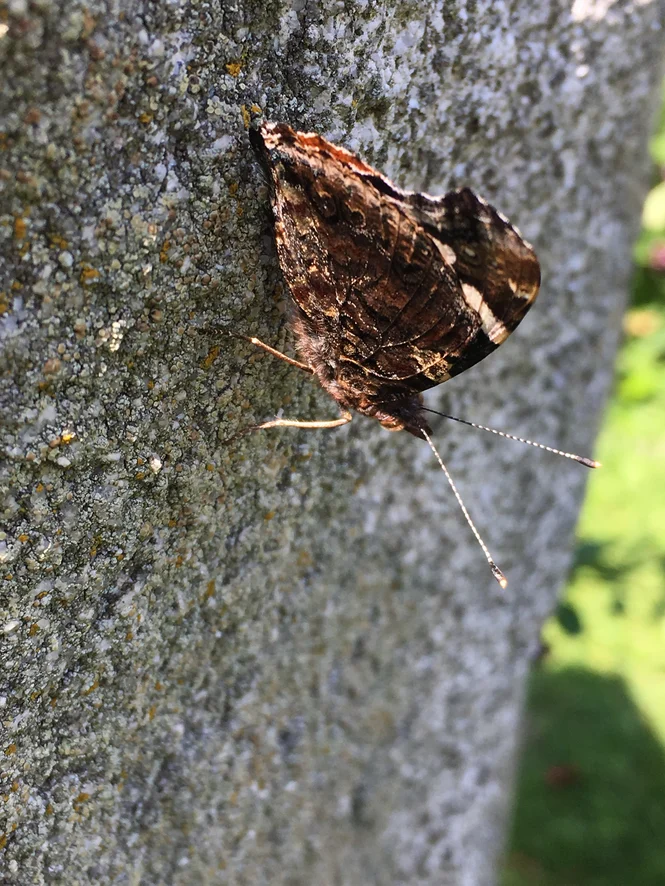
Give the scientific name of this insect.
Vanessa atalanta
